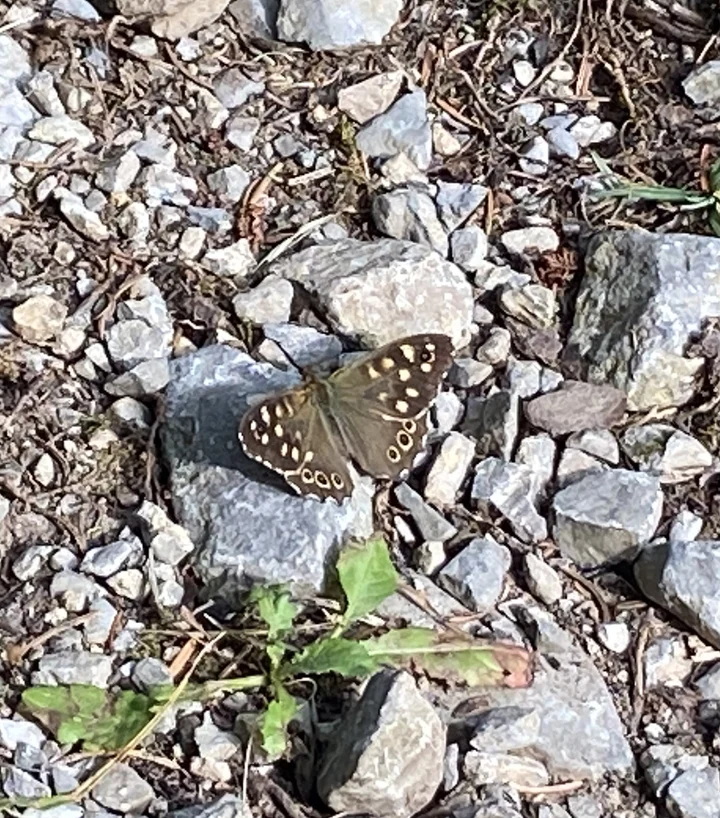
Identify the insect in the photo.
Pararge aegeria
